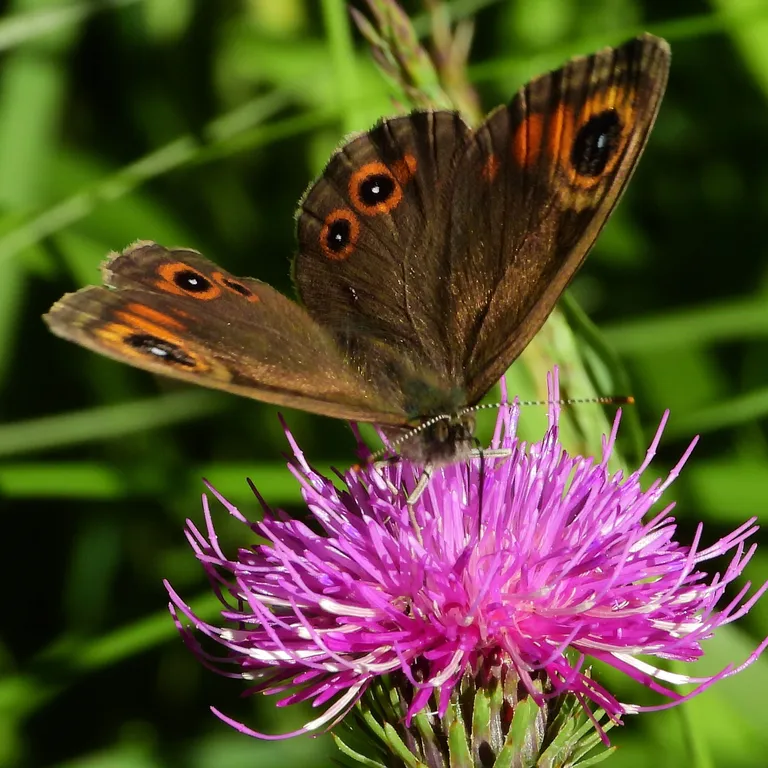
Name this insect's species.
Lasiommata maera (also Pararge maera)
